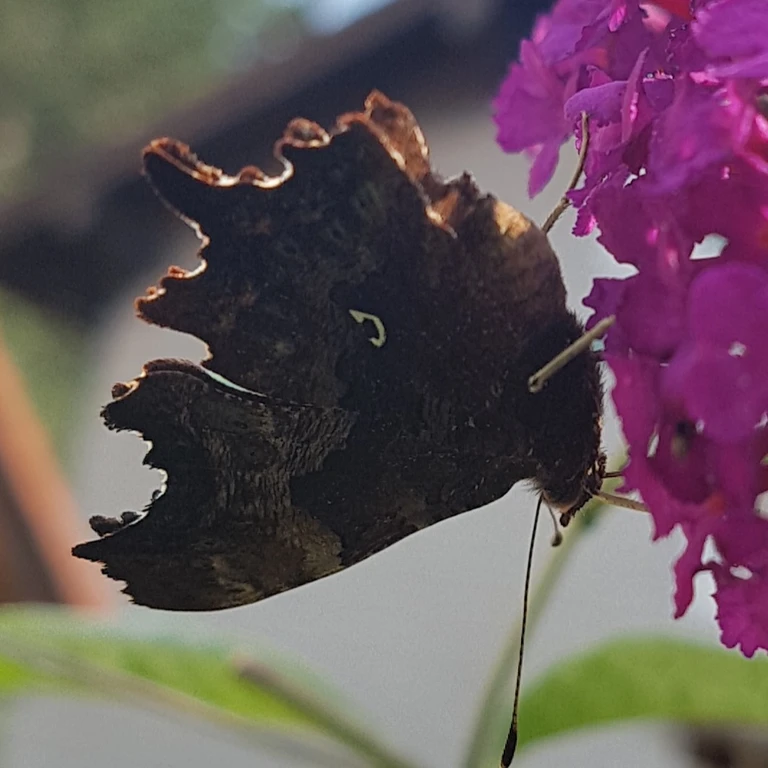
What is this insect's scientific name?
Polygonia c-album
